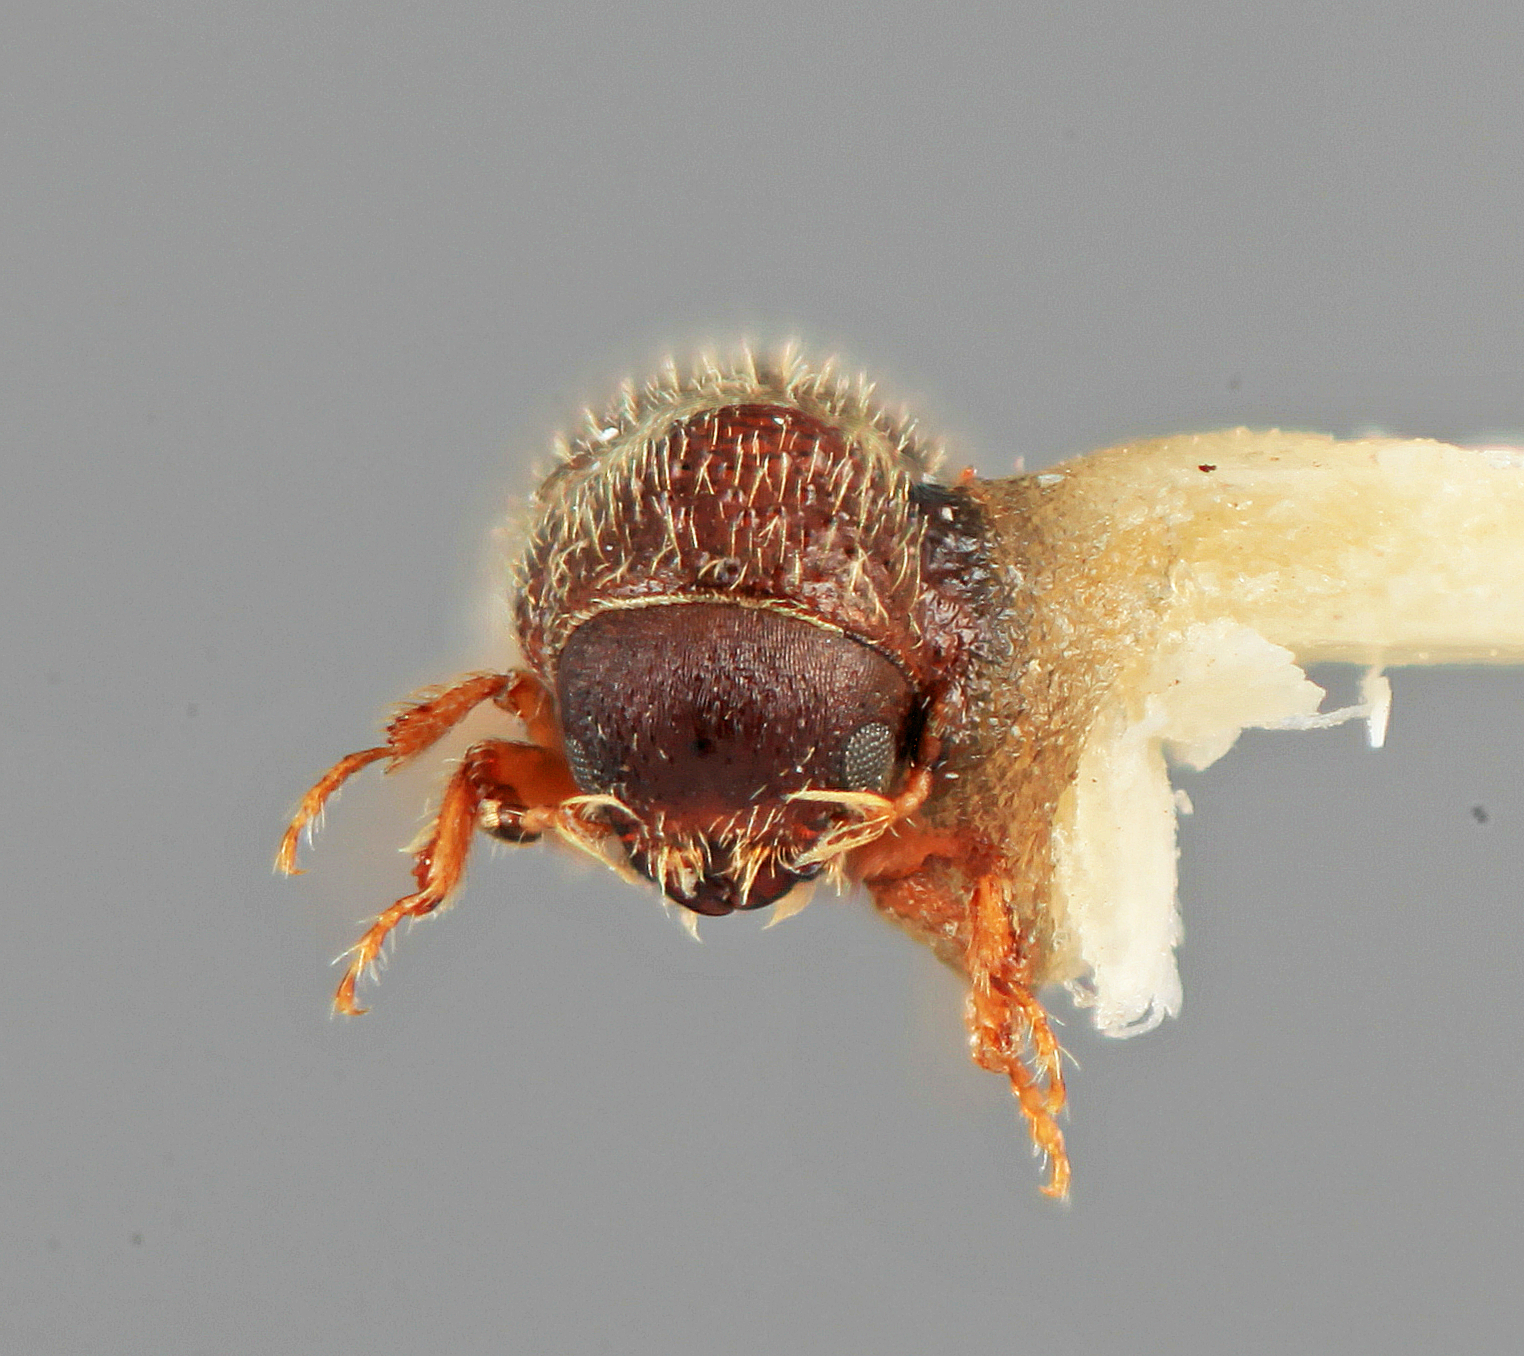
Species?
Phloeocleptus plagiatus
